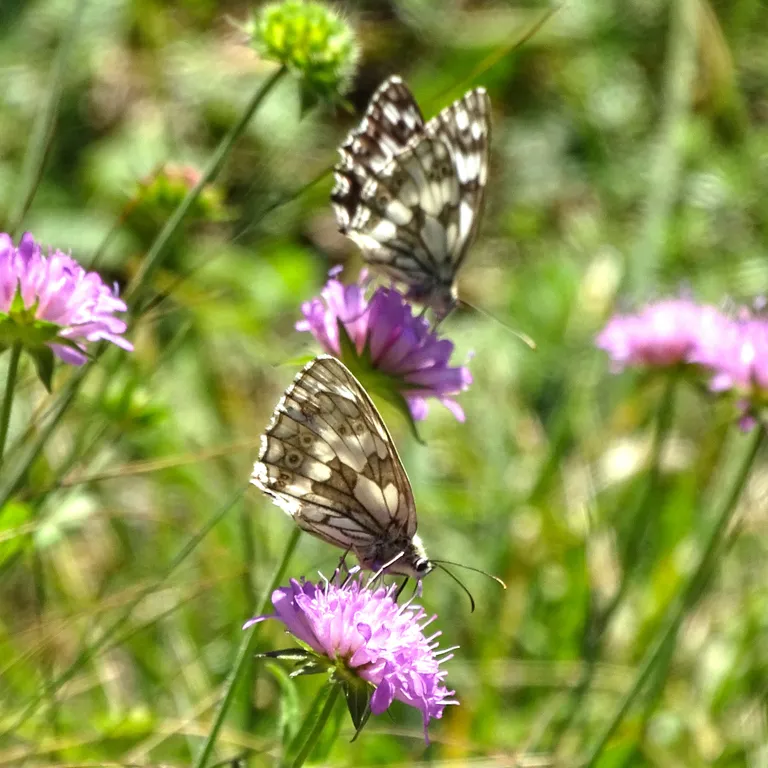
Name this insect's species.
Melanargia galathea
